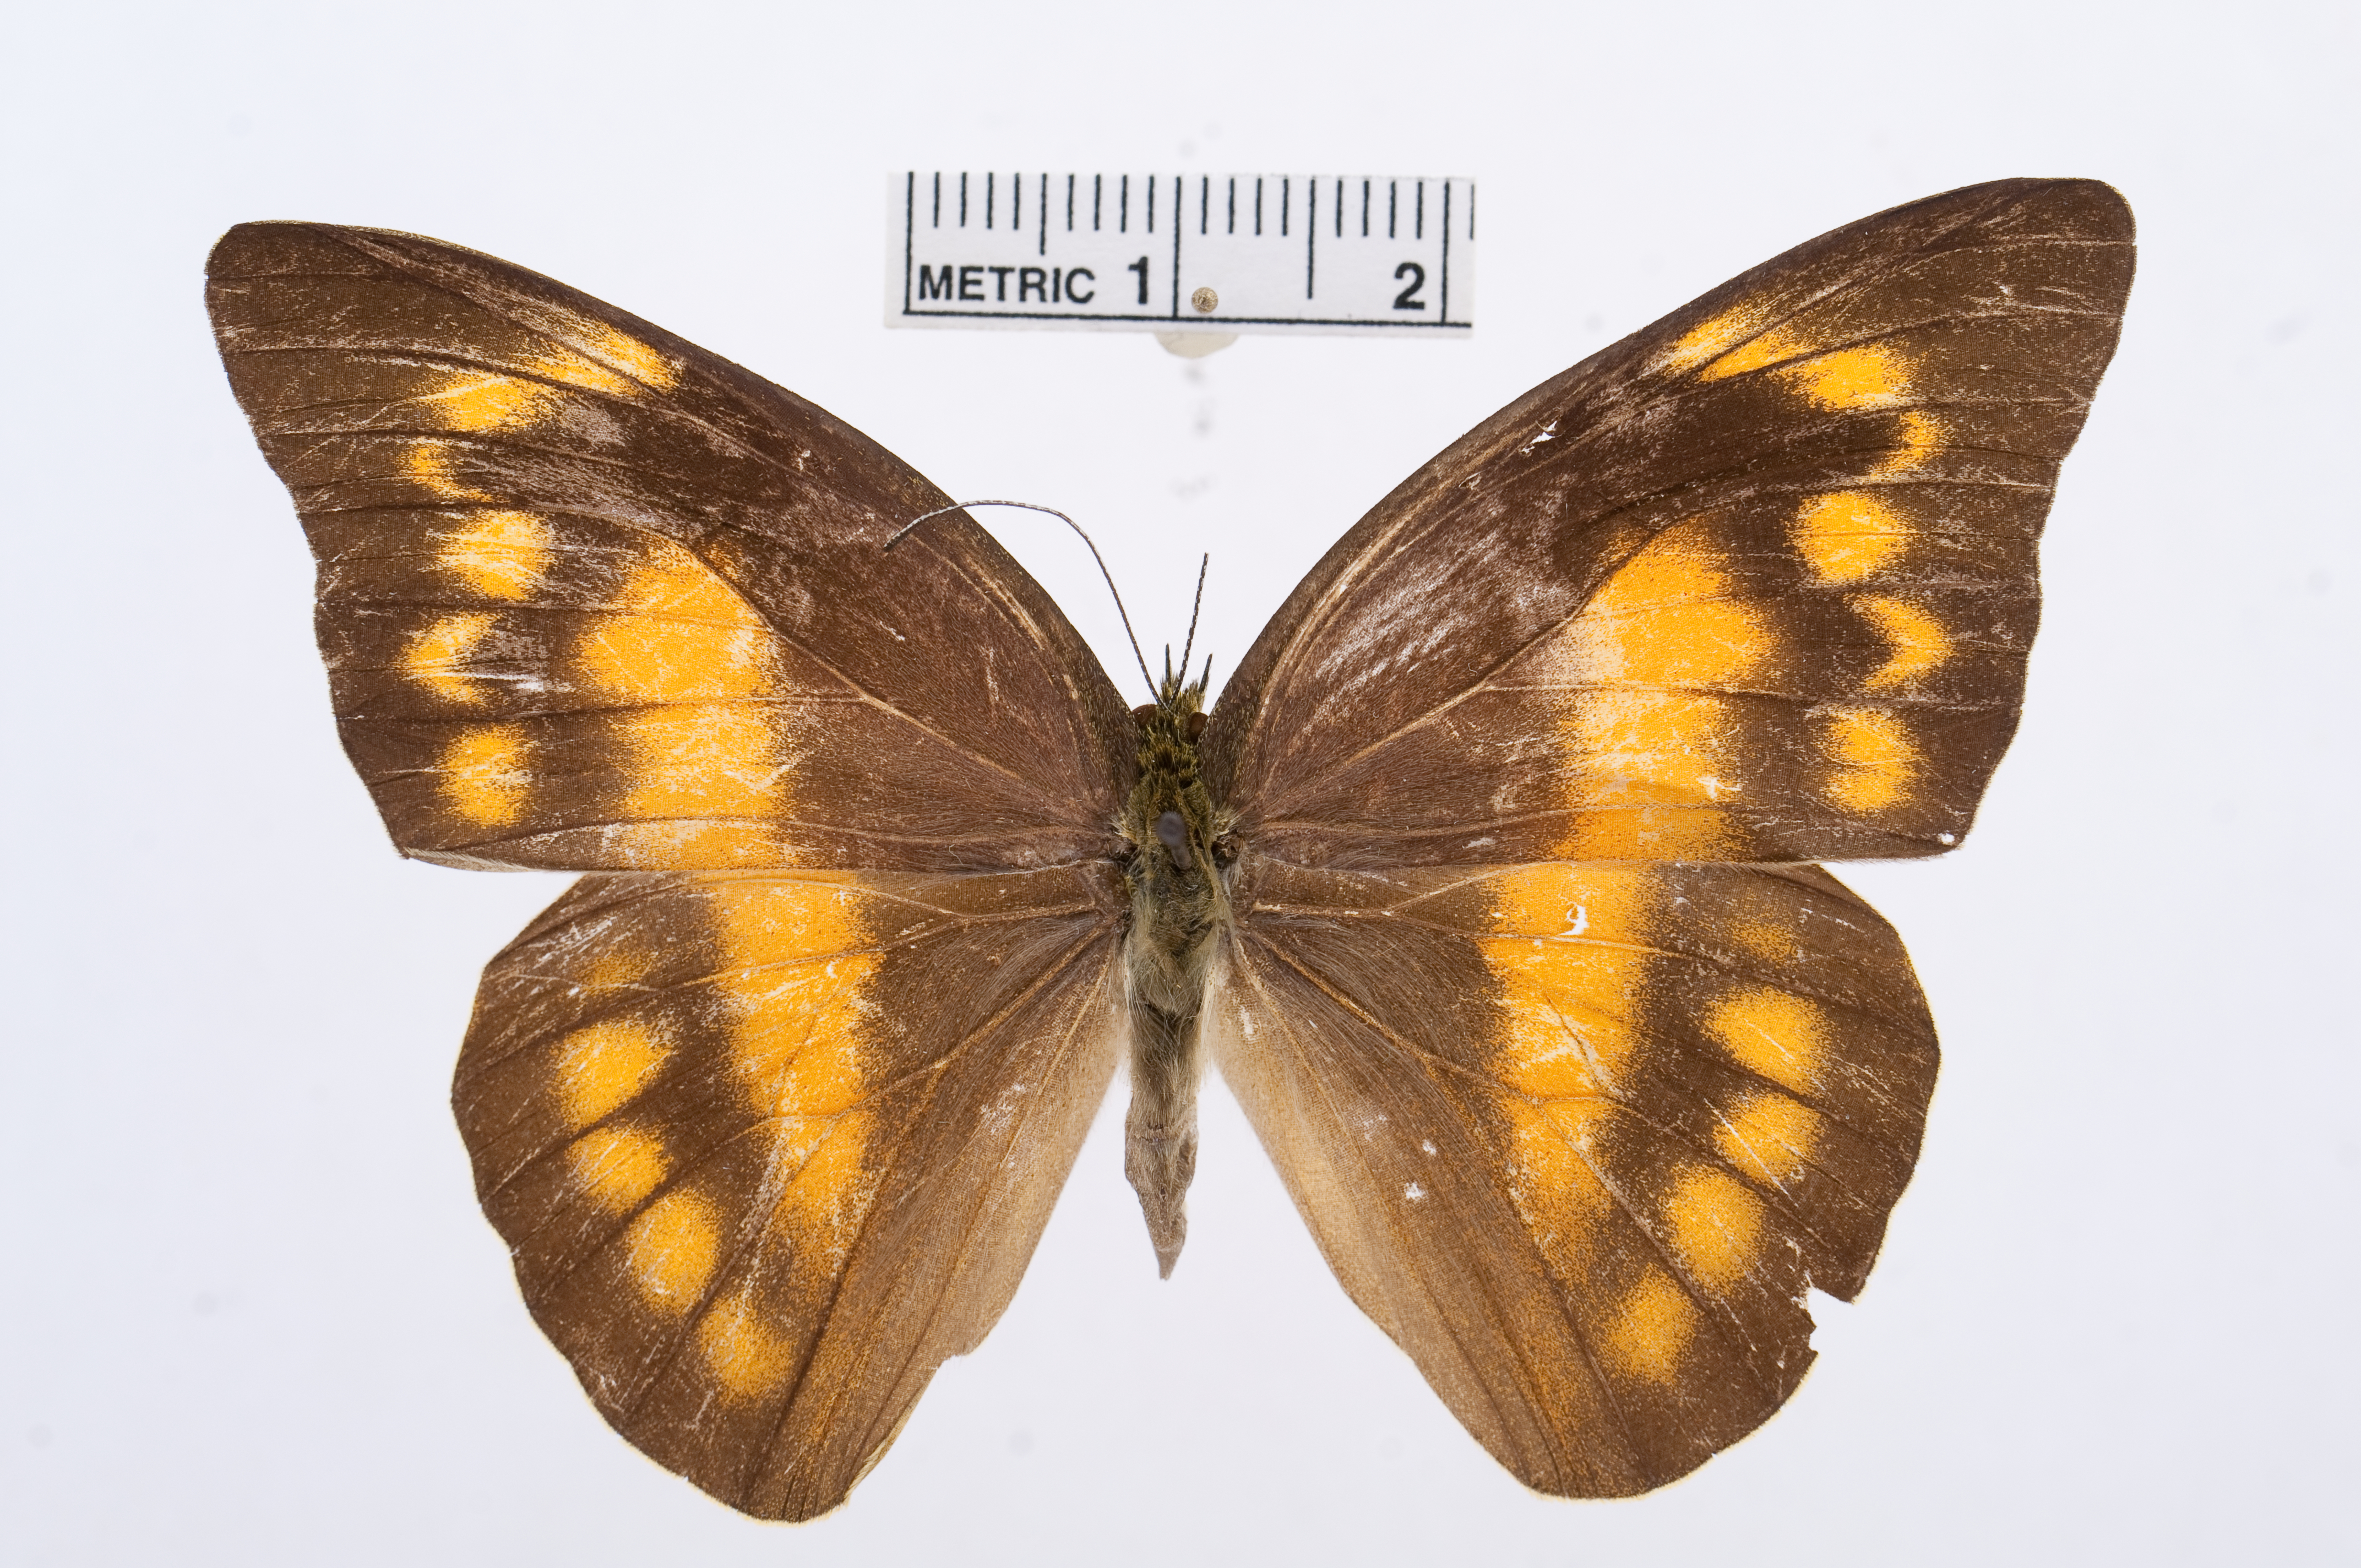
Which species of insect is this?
Appias zarinda
